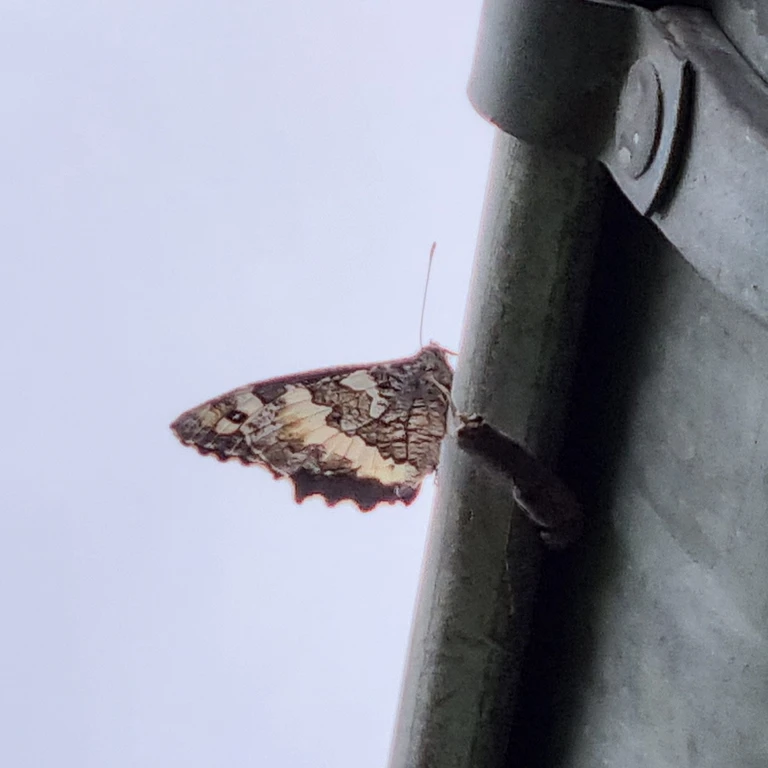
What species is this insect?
Brintesia circe
